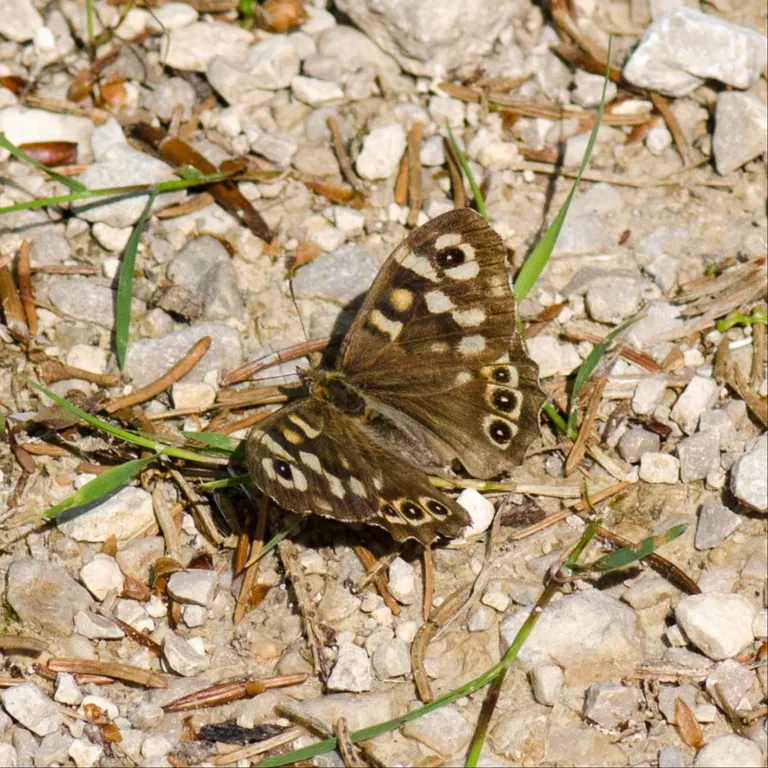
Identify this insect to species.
Pararge aegeria
